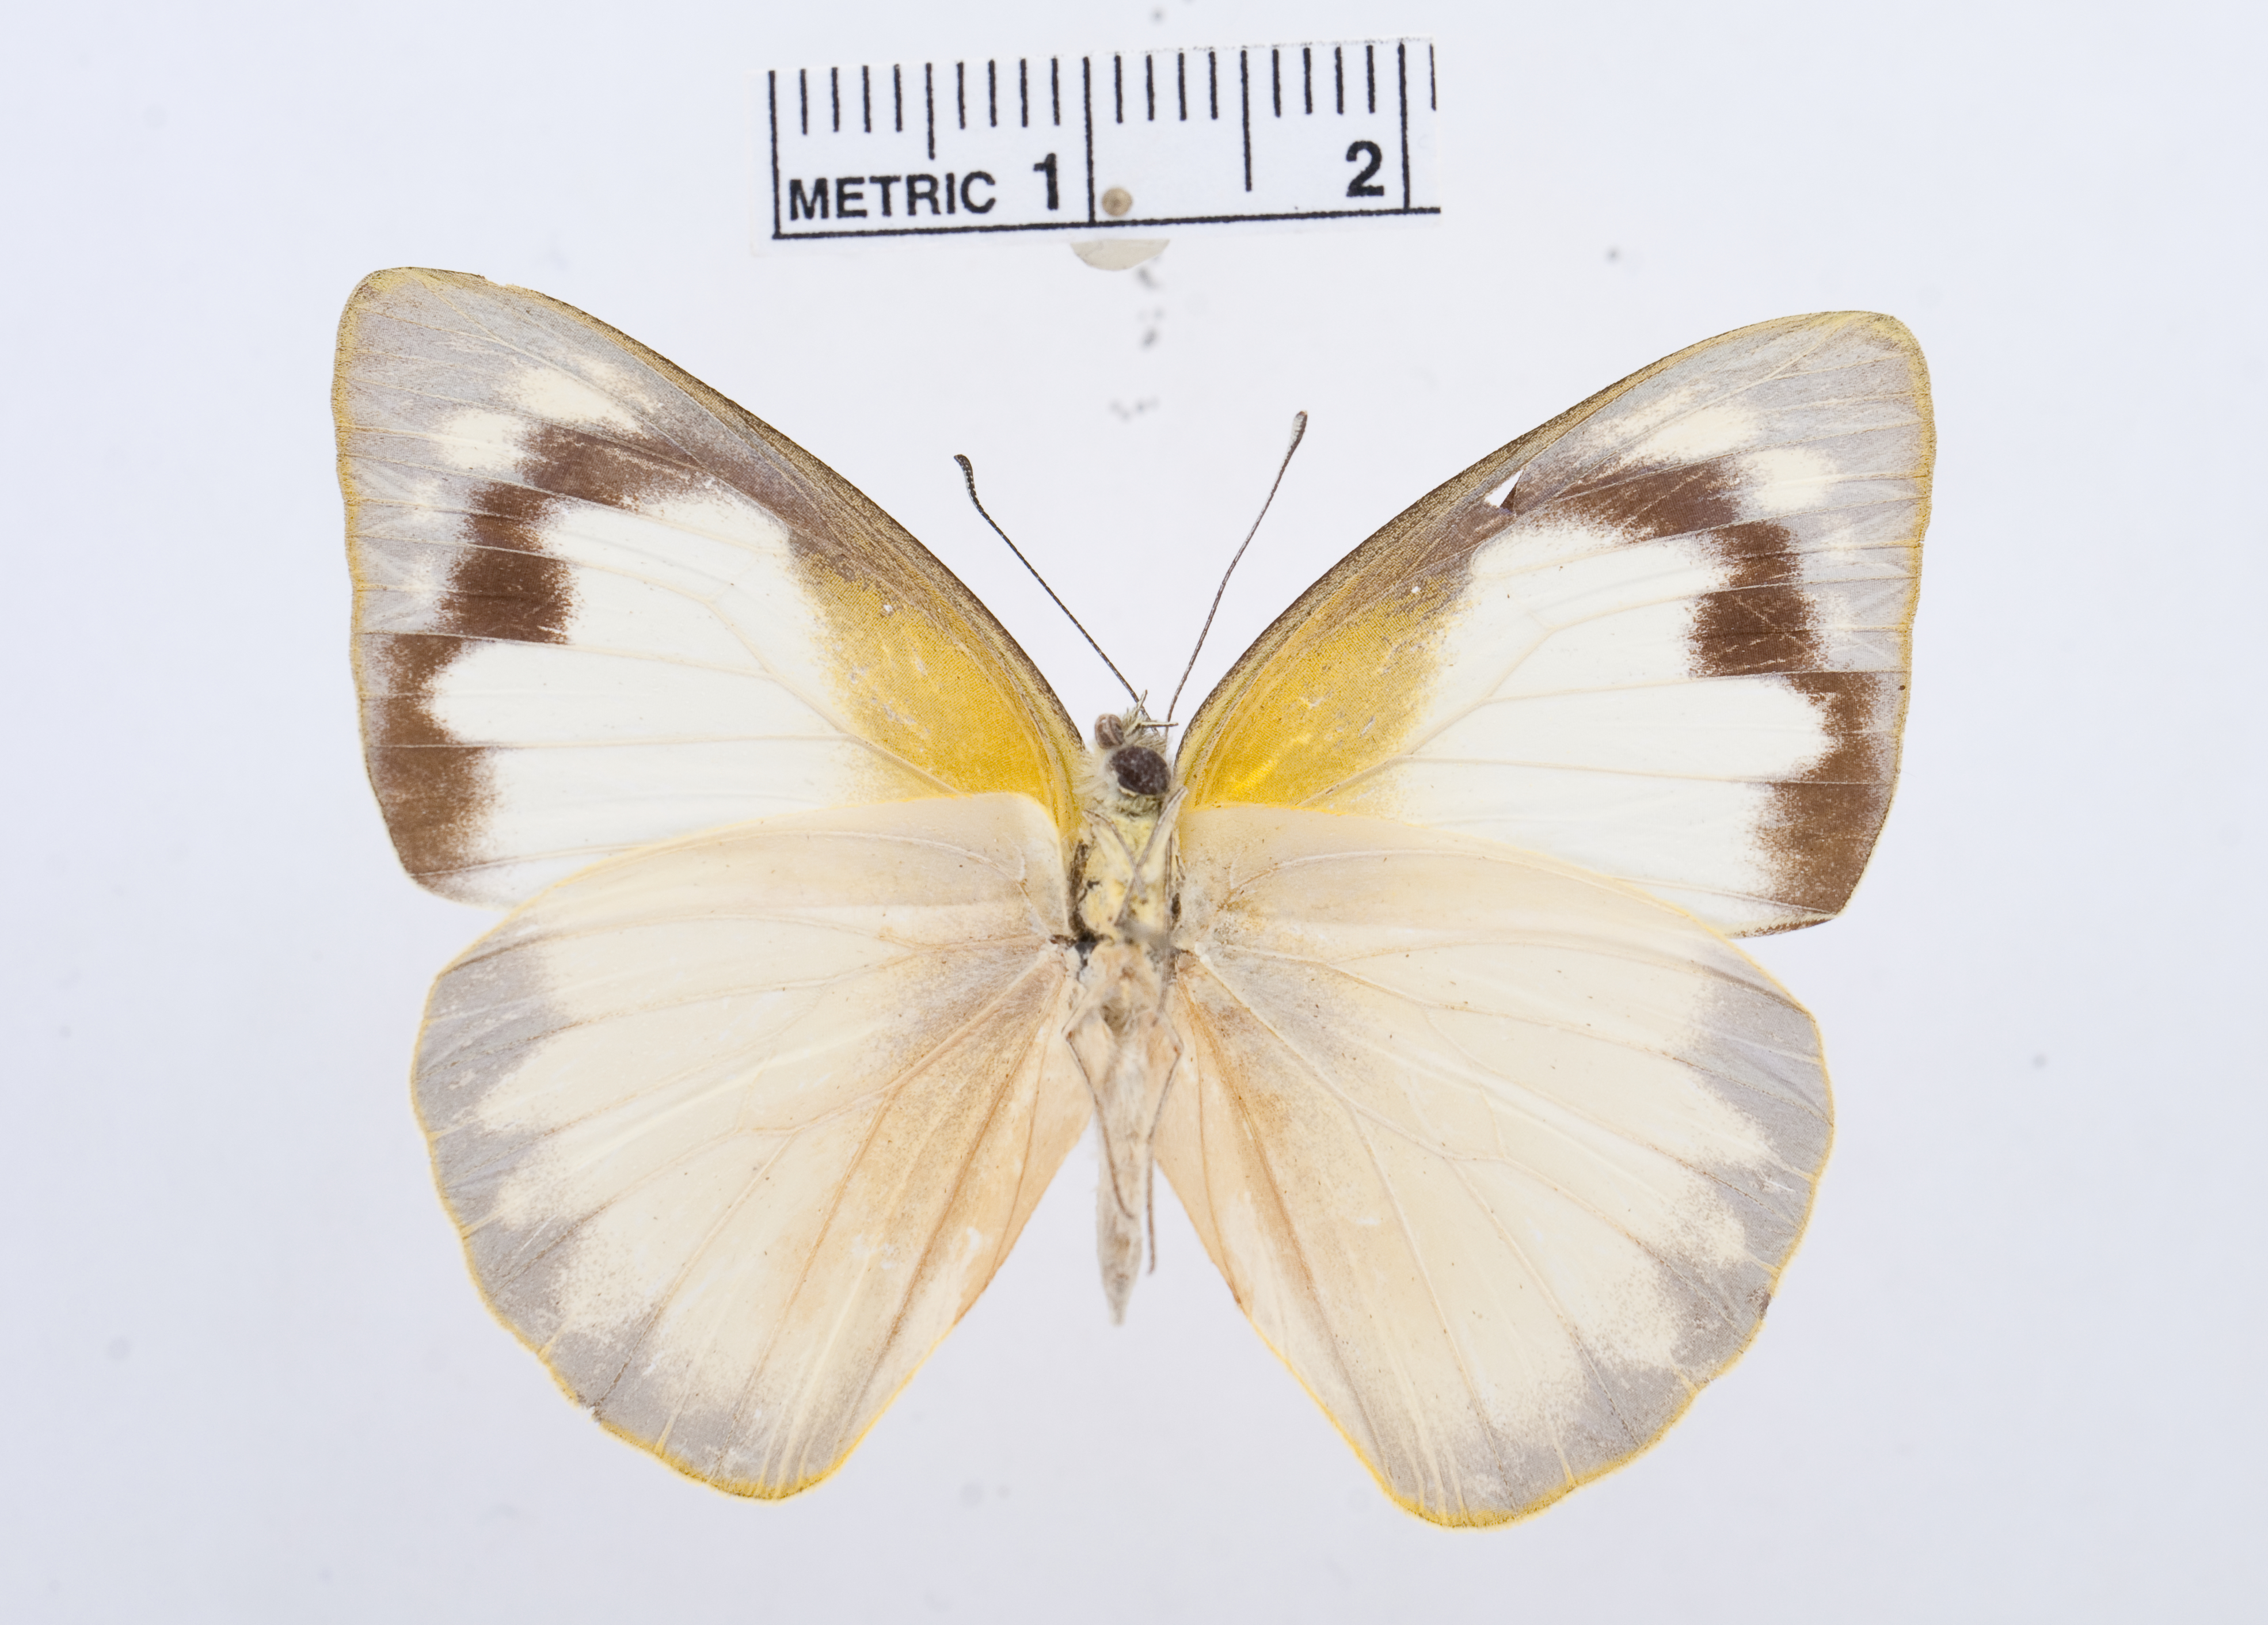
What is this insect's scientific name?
Appias albina
